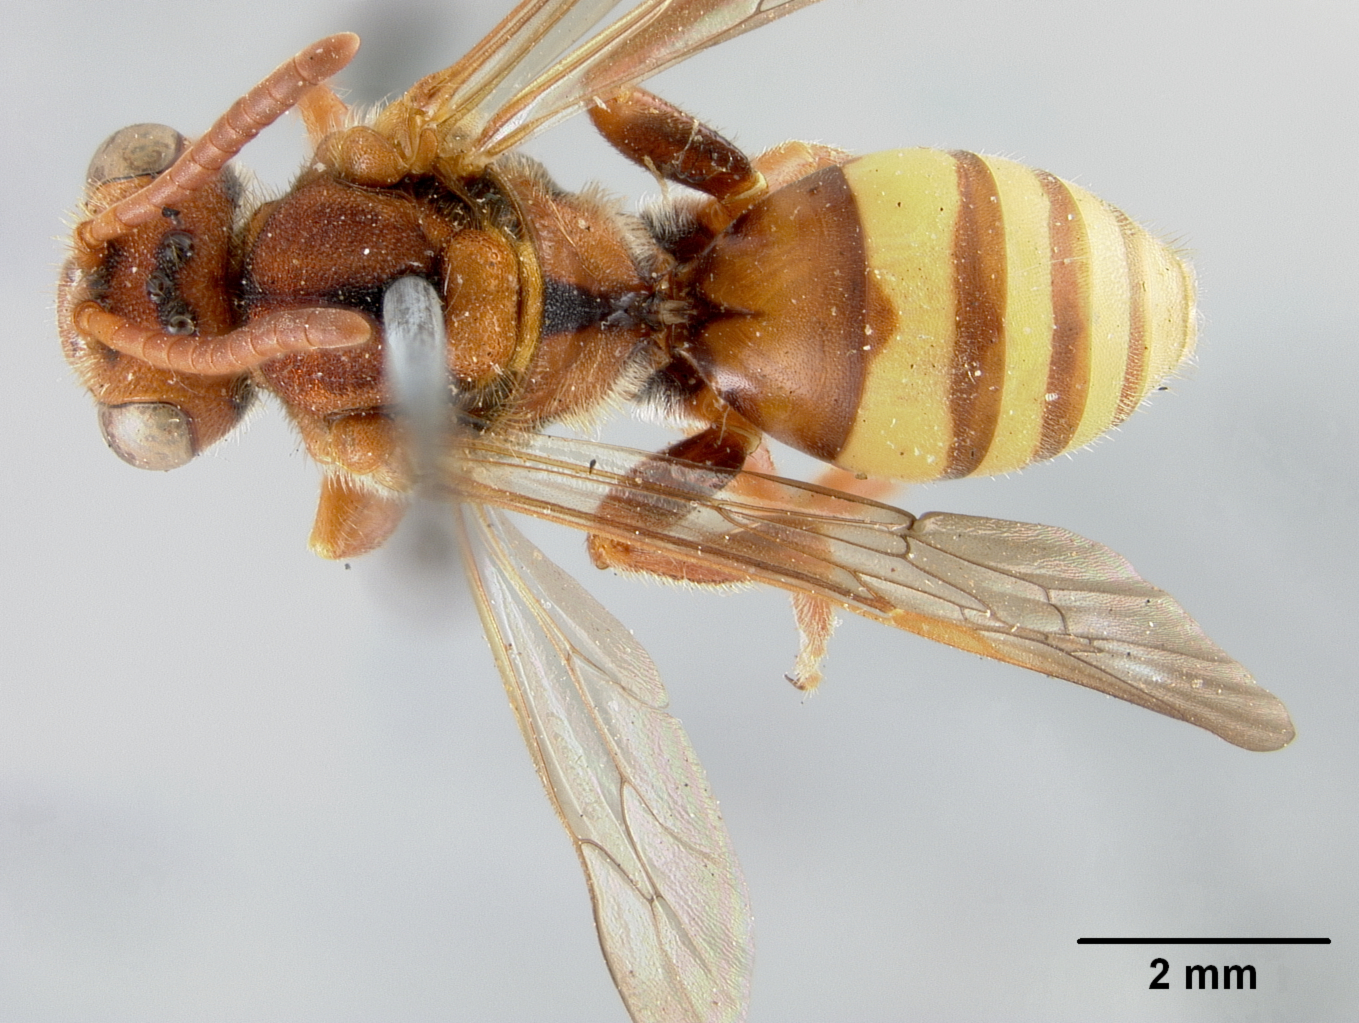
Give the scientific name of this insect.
Nomada vallesina
